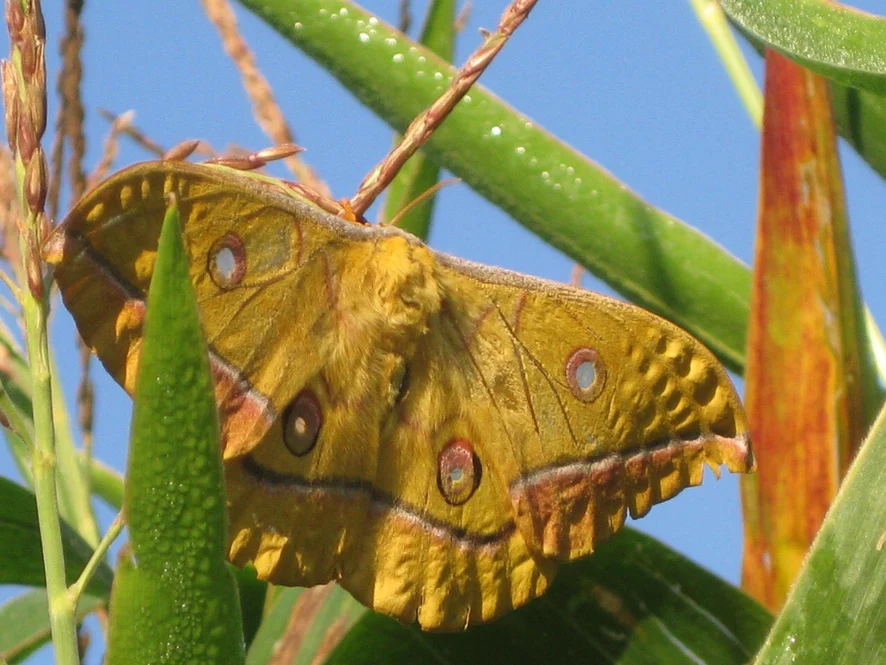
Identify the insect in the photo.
Antheraea yamamai
